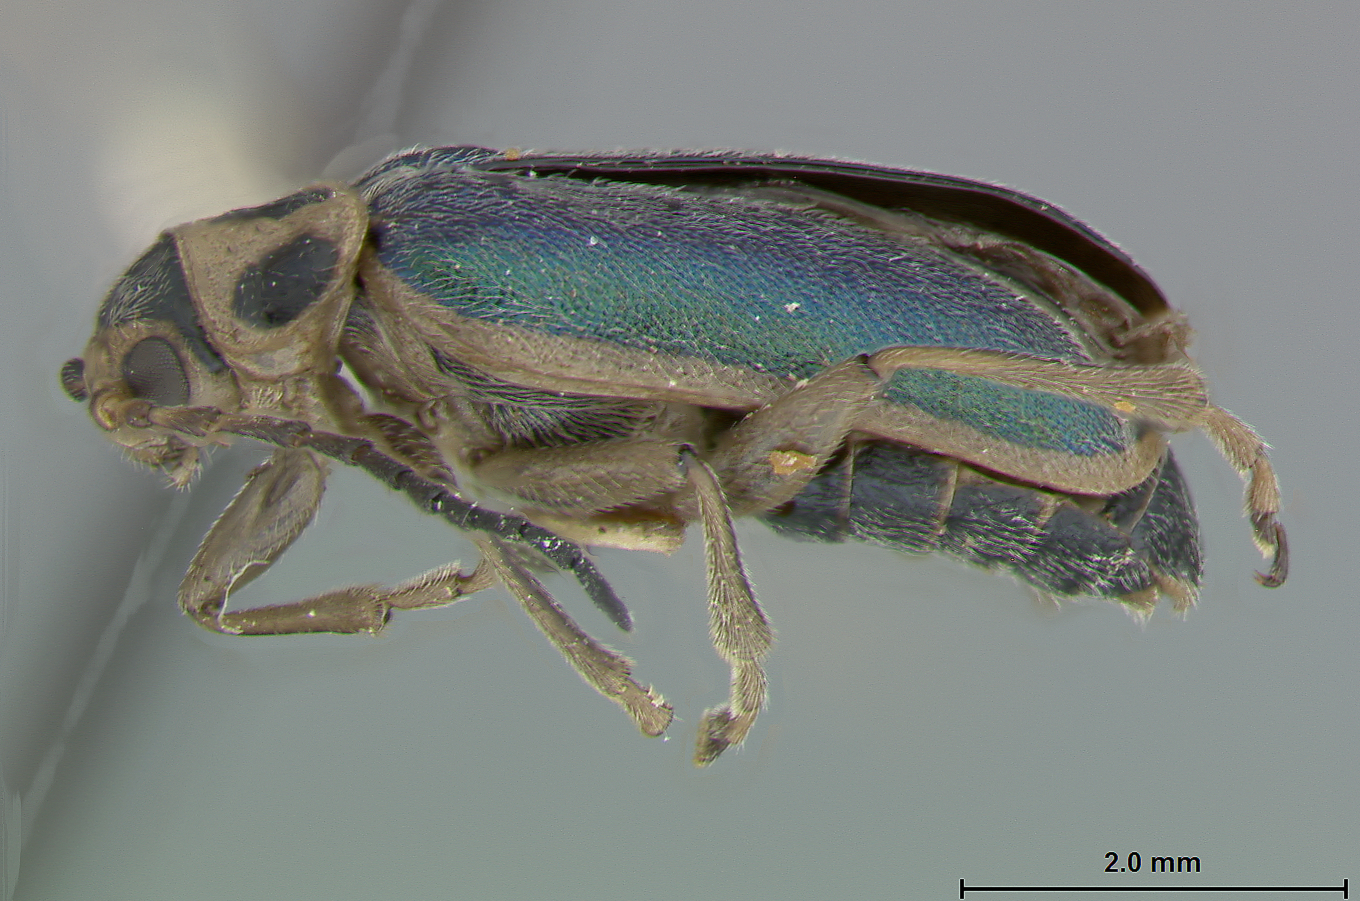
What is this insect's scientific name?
Phyllotreta viridicyanea
